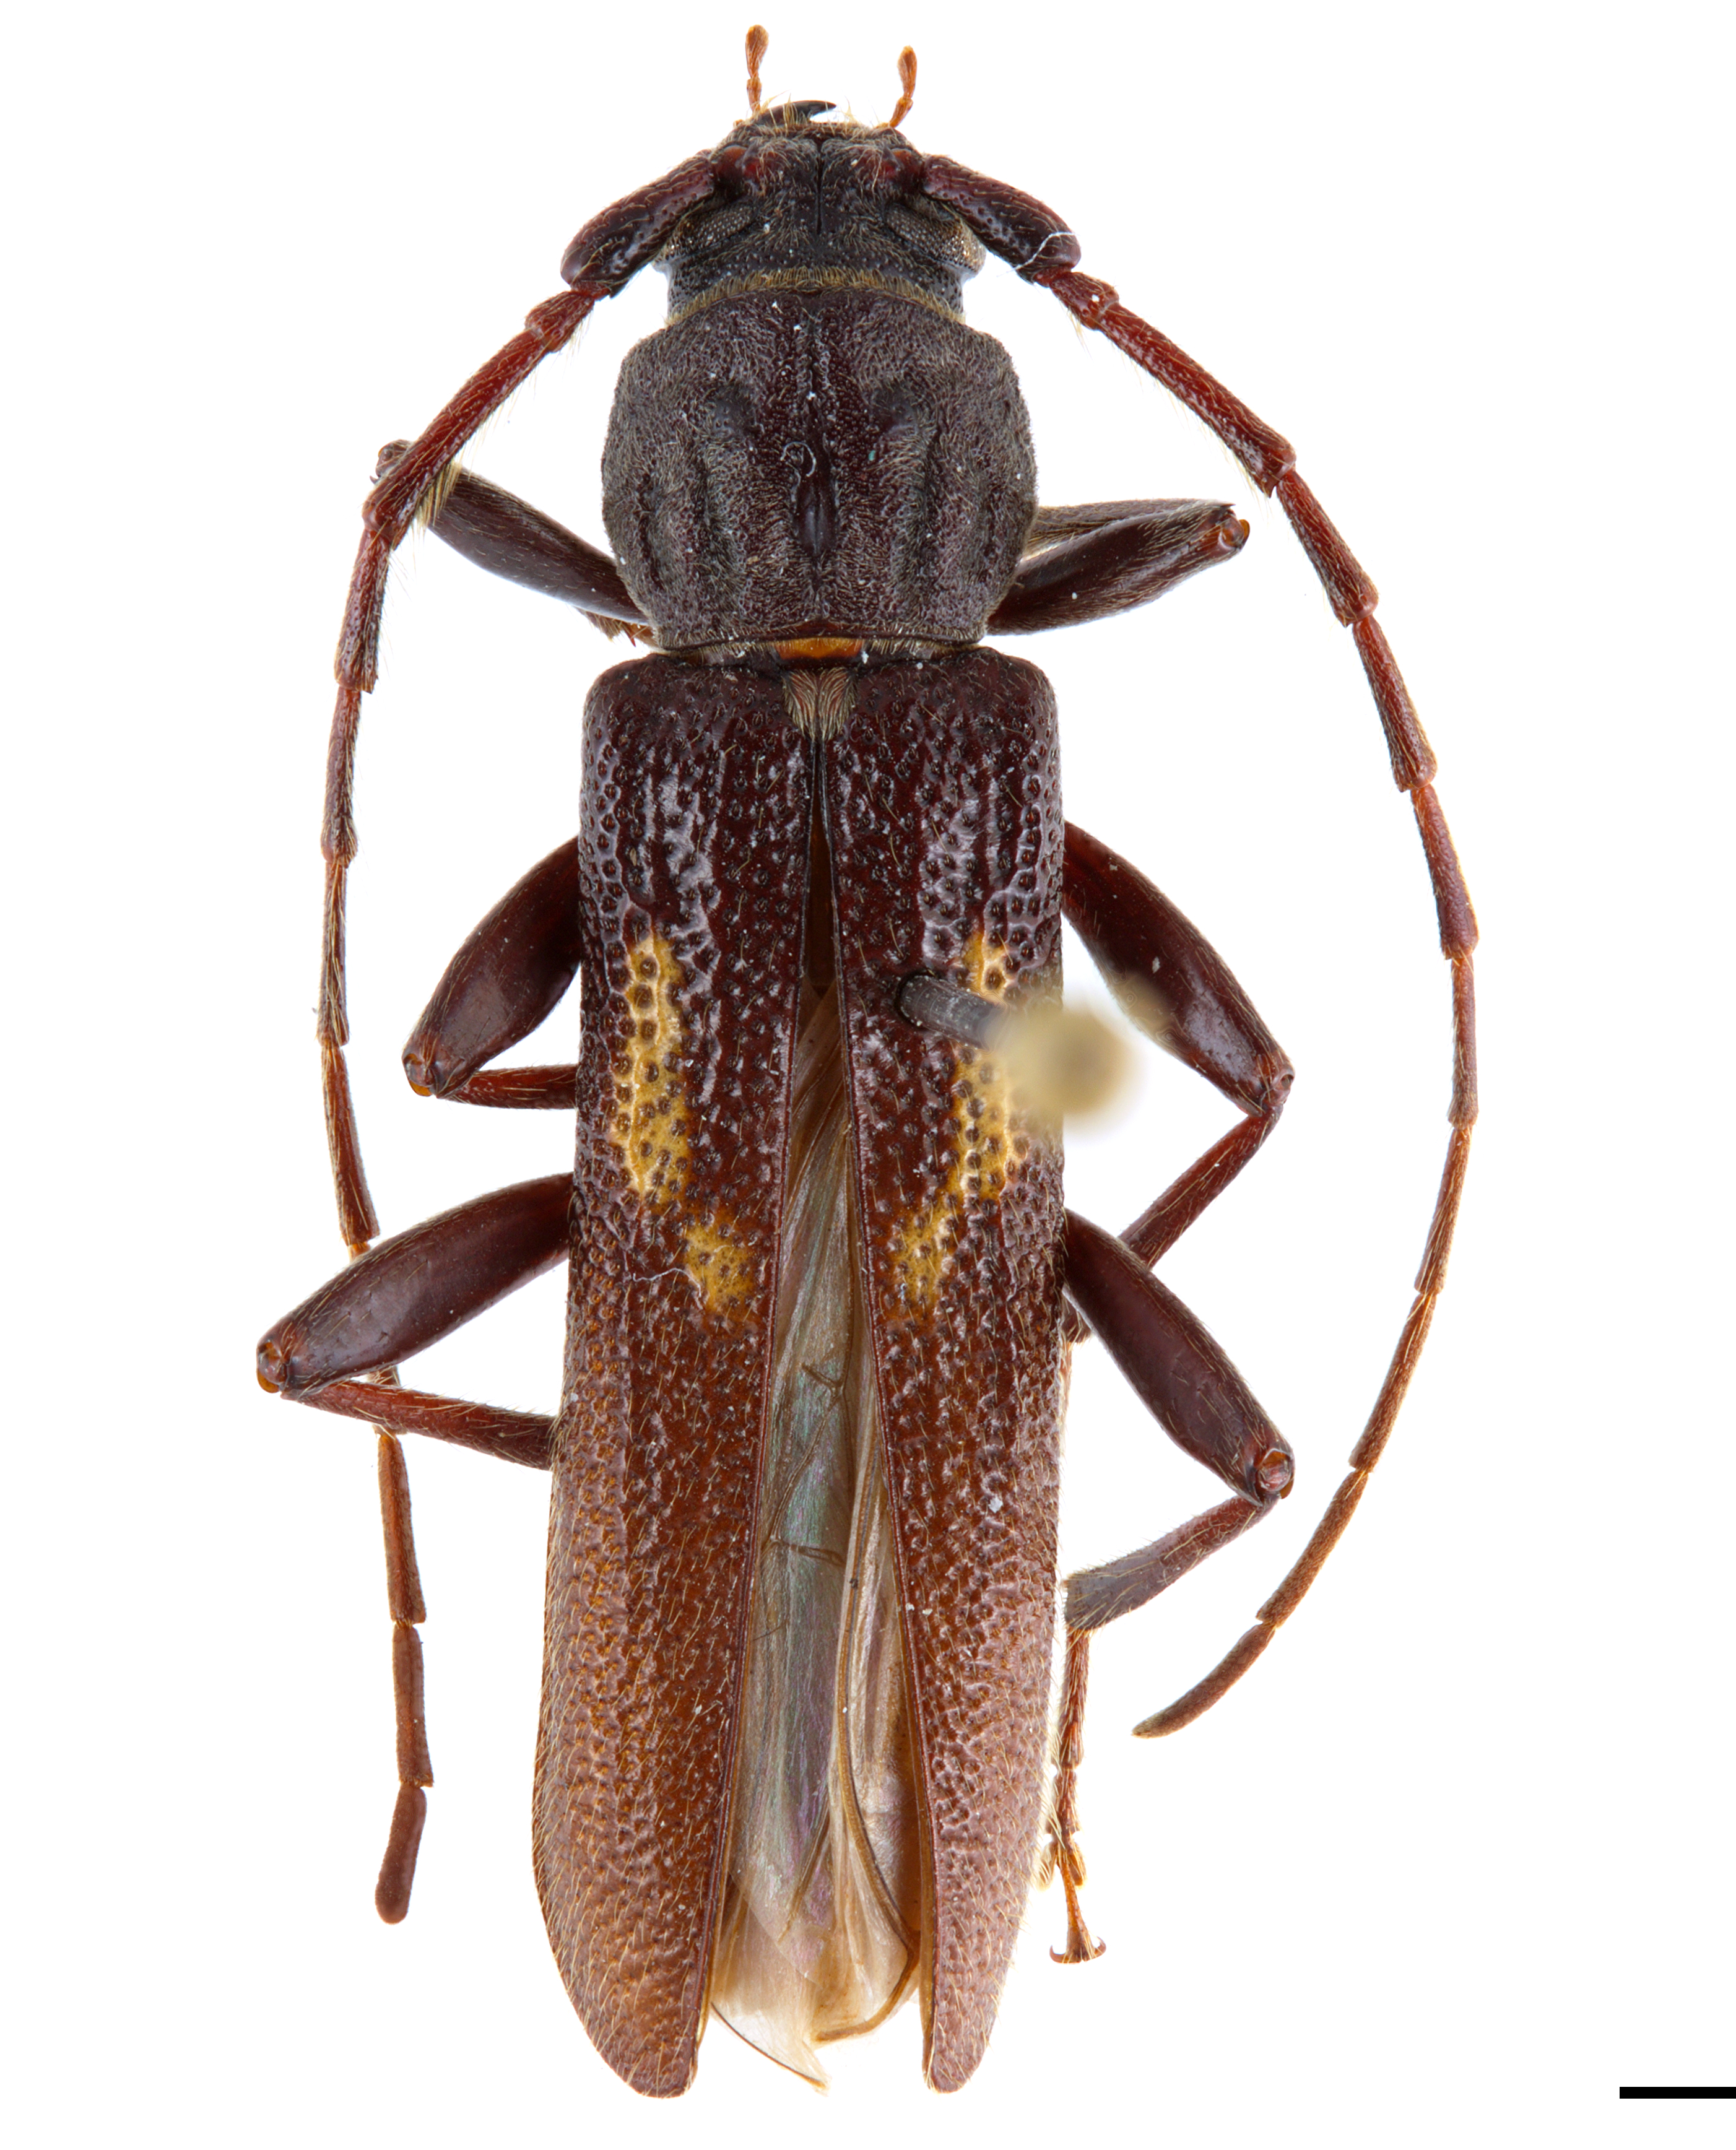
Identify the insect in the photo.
Grammicosum flavofasciatum
